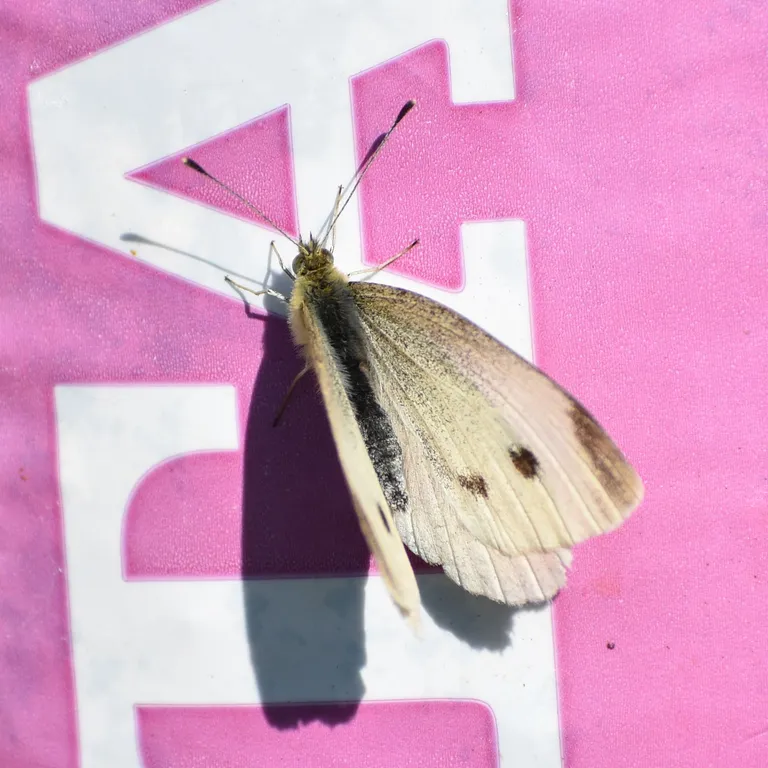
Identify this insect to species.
Pieris rapae
